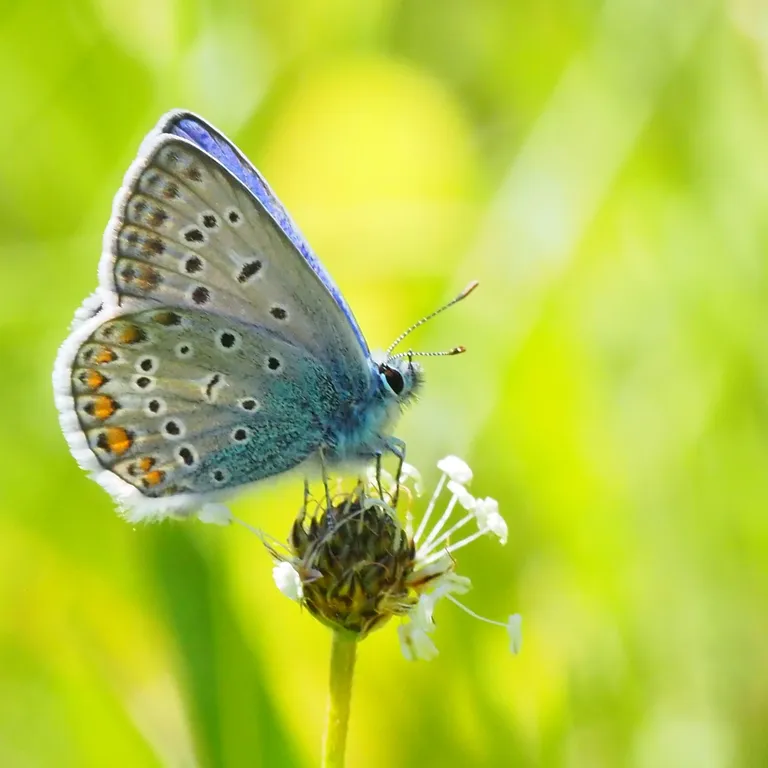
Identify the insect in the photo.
Polyommatus icarus
